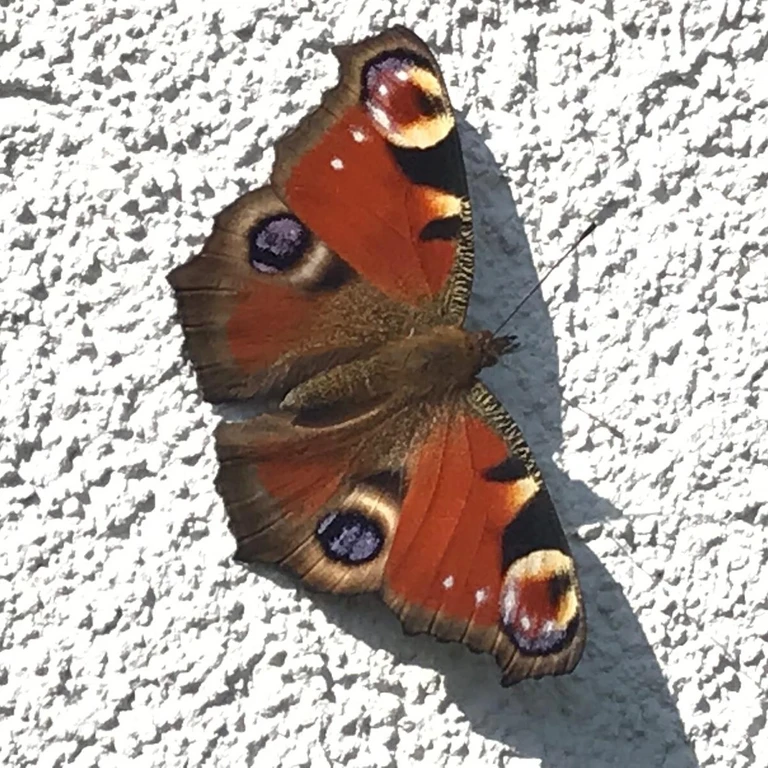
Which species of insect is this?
Aglais io
